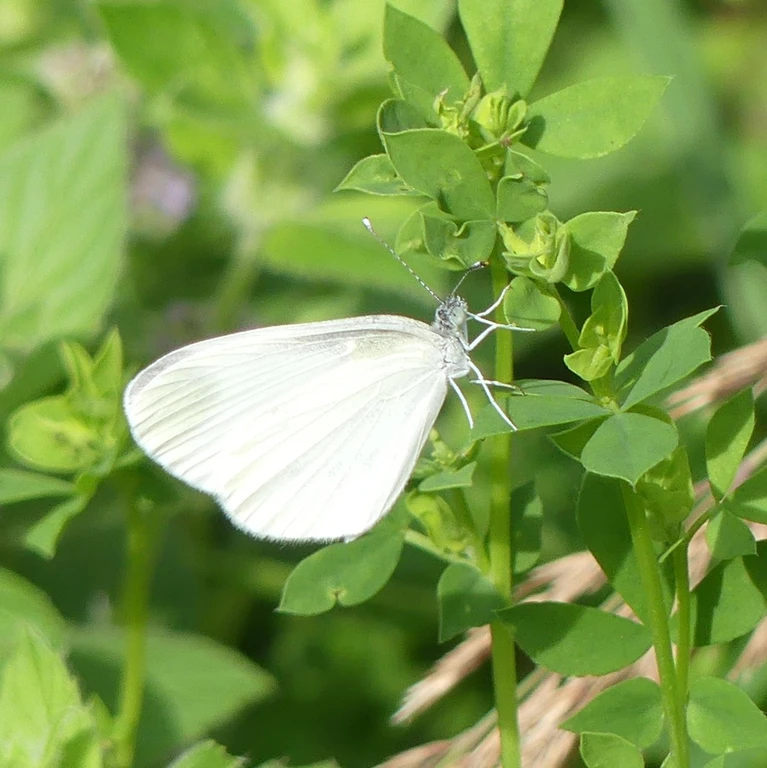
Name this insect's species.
Leptidea sinapis/juvernica
